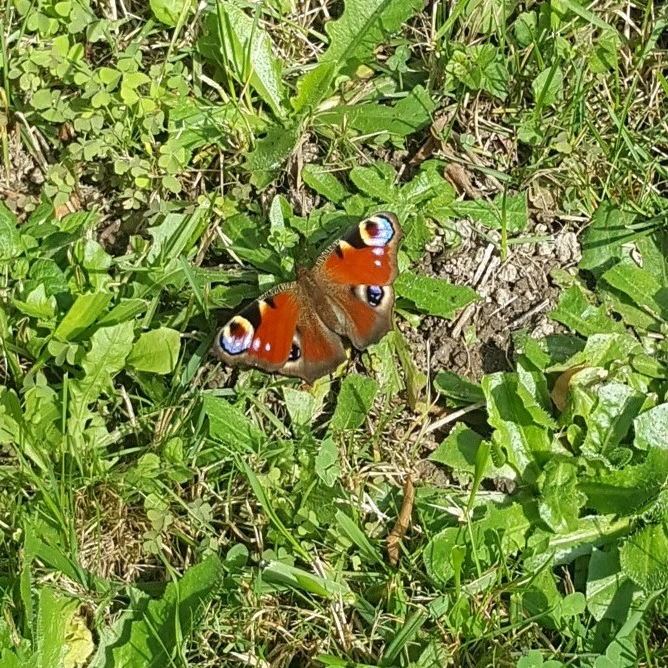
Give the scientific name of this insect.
Aglais io
